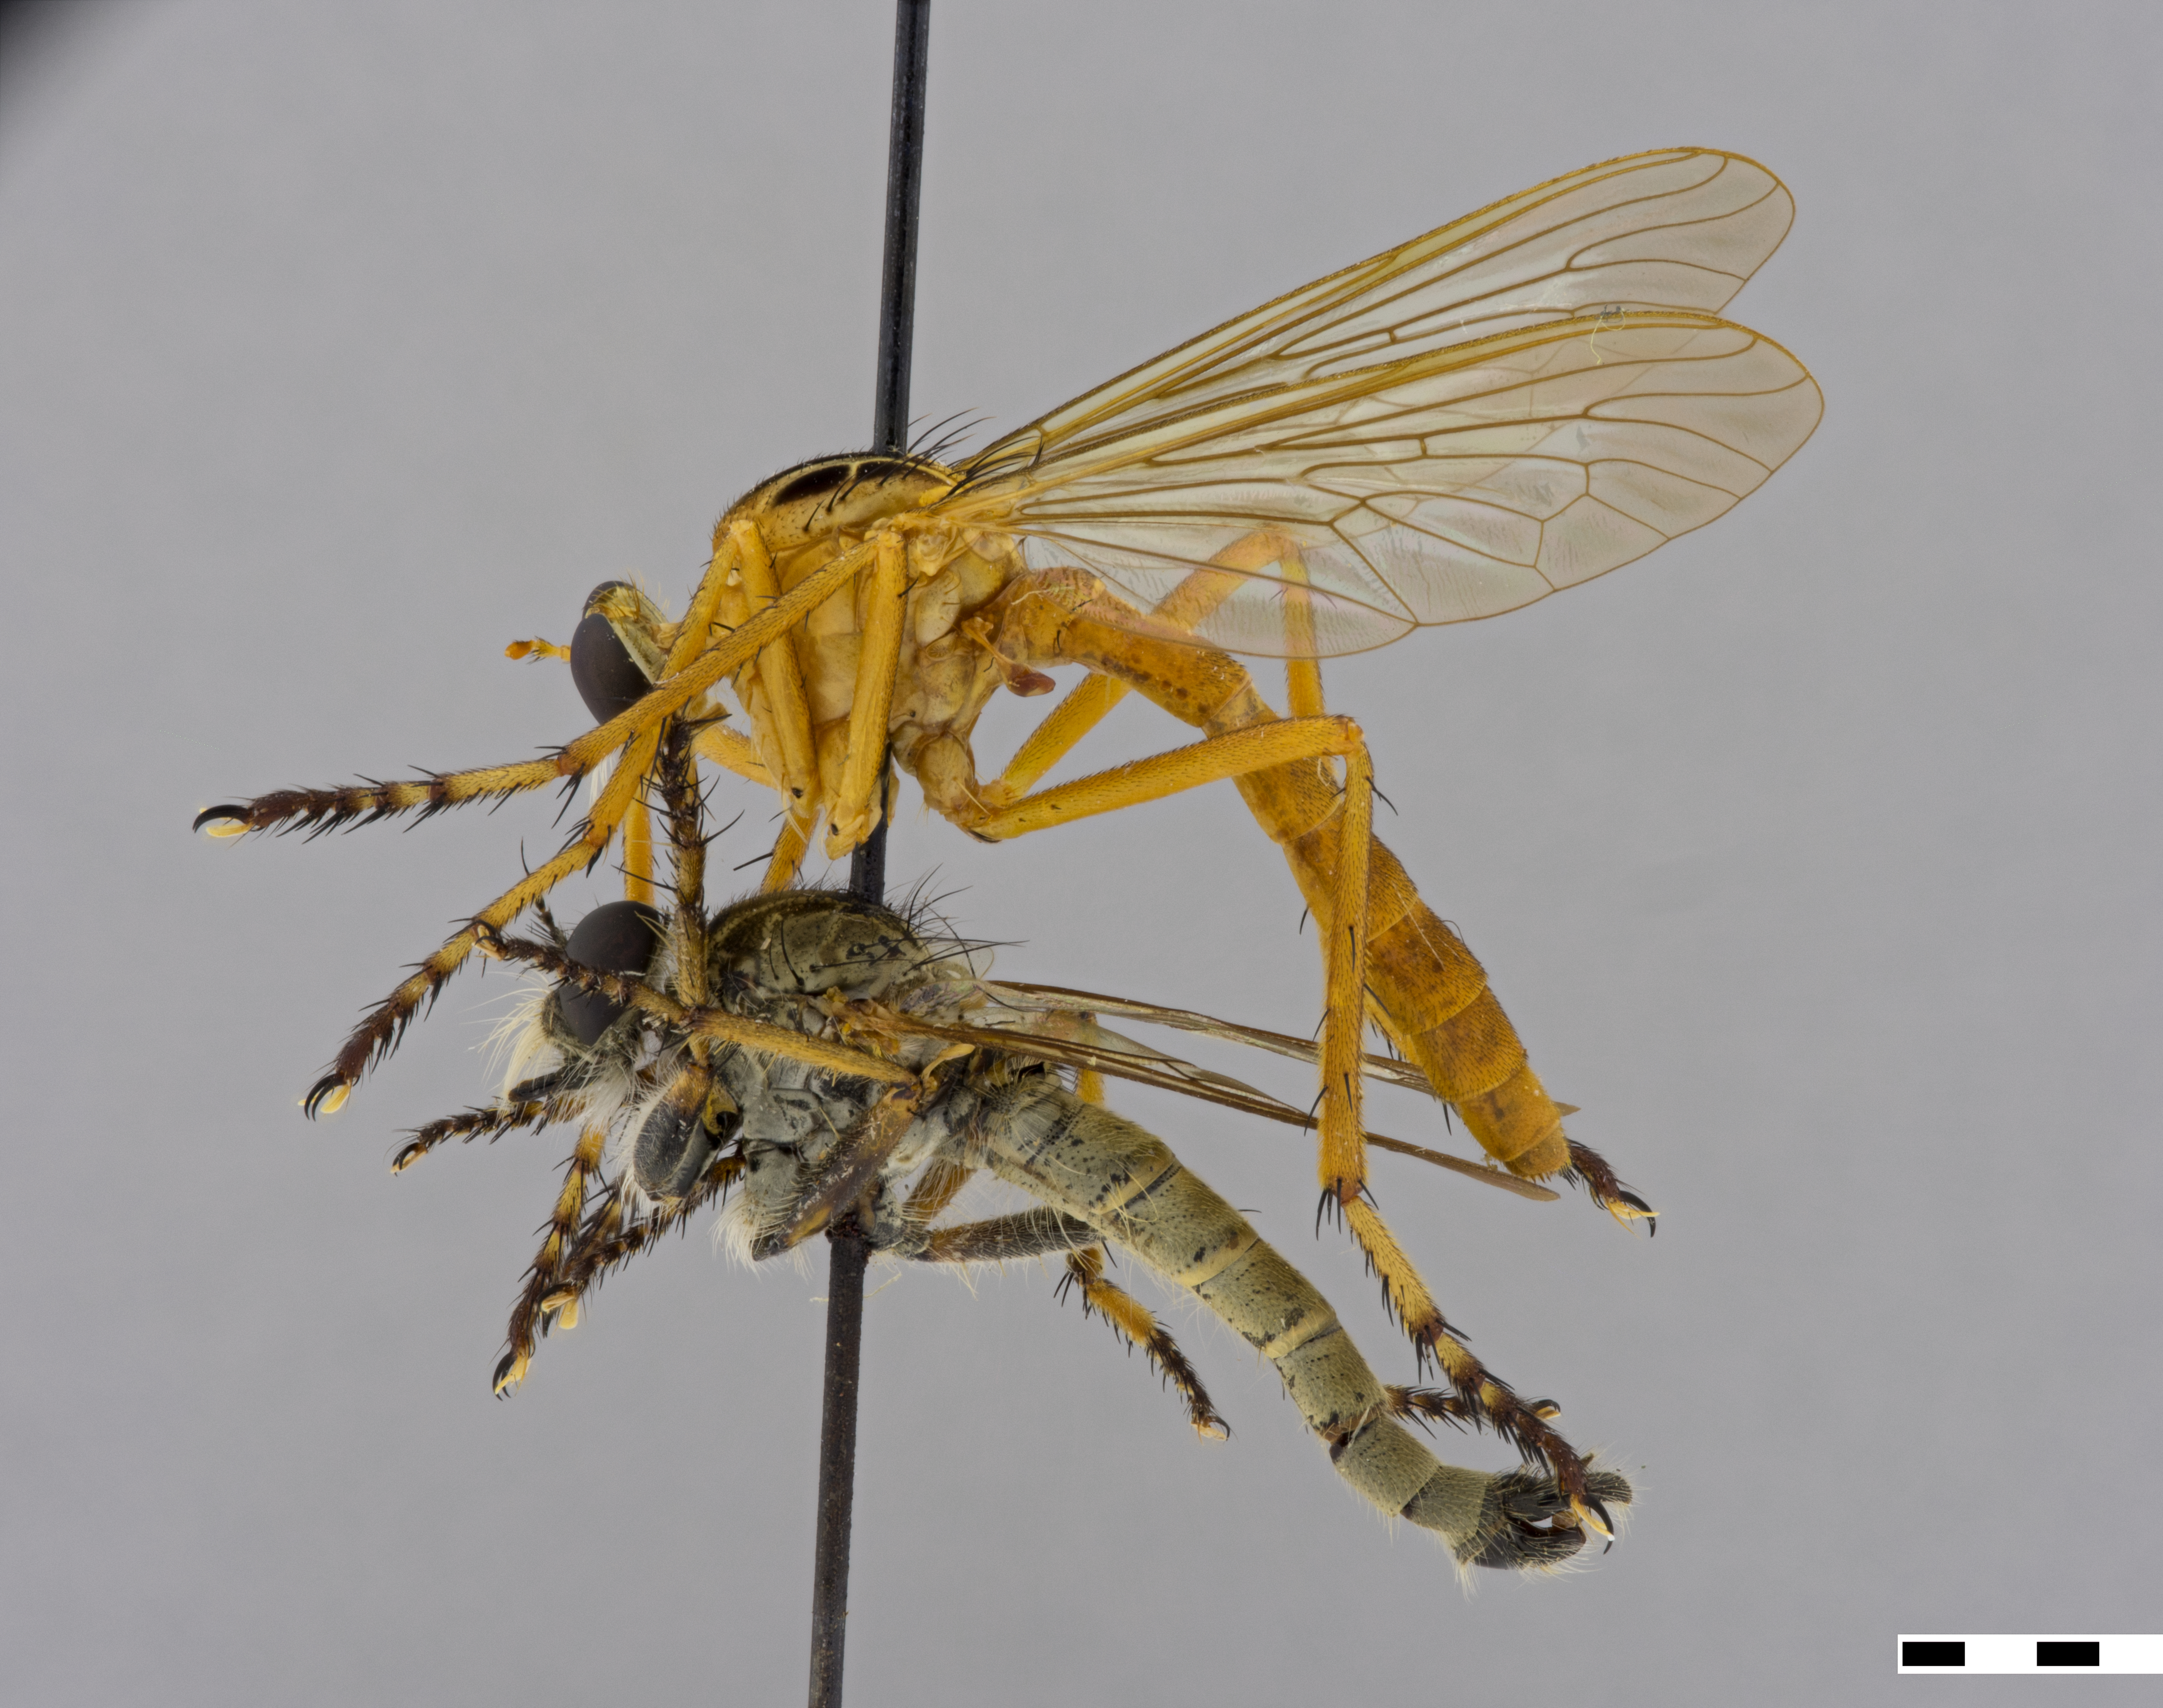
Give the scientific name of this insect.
Diogmites neoternatus
